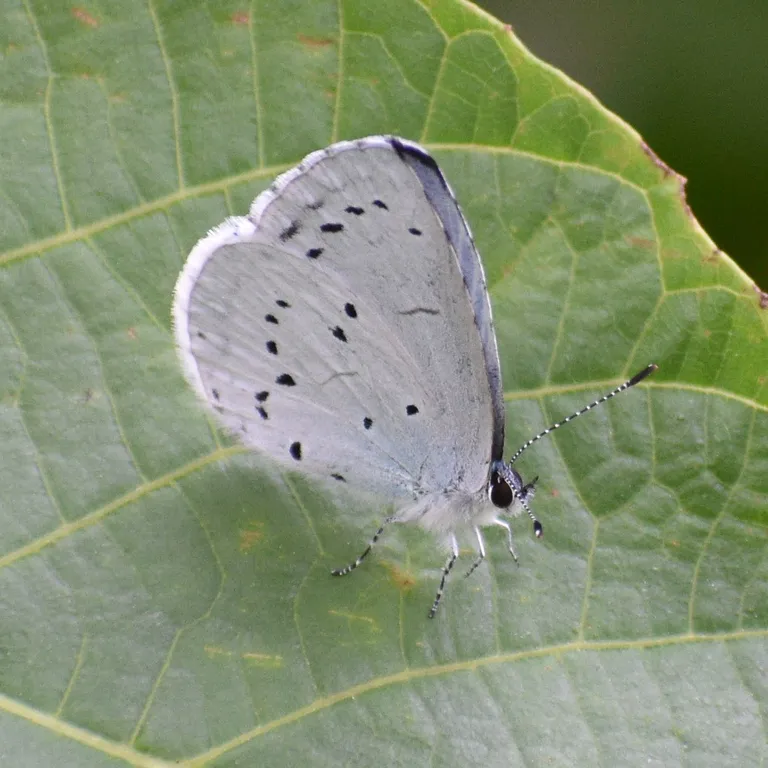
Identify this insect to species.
Celastrina argiolus
